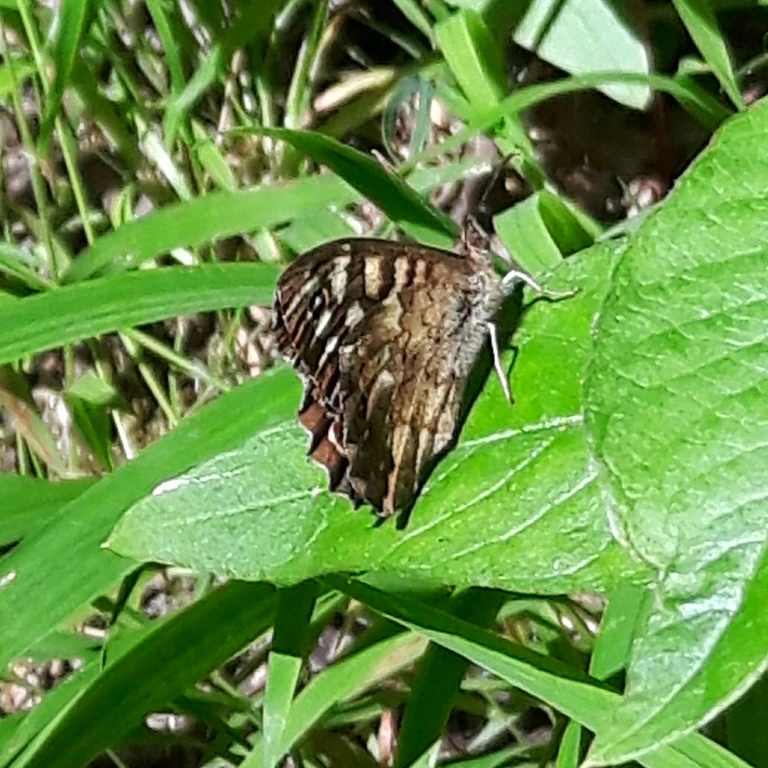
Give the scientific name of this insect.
Pararge aegeria
